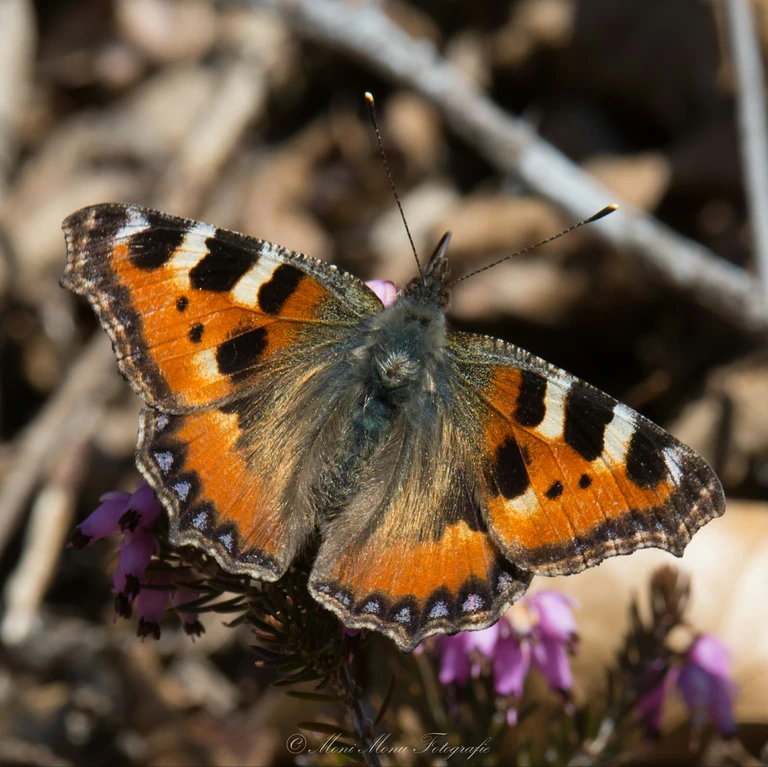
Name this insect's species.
Aglais urticae
